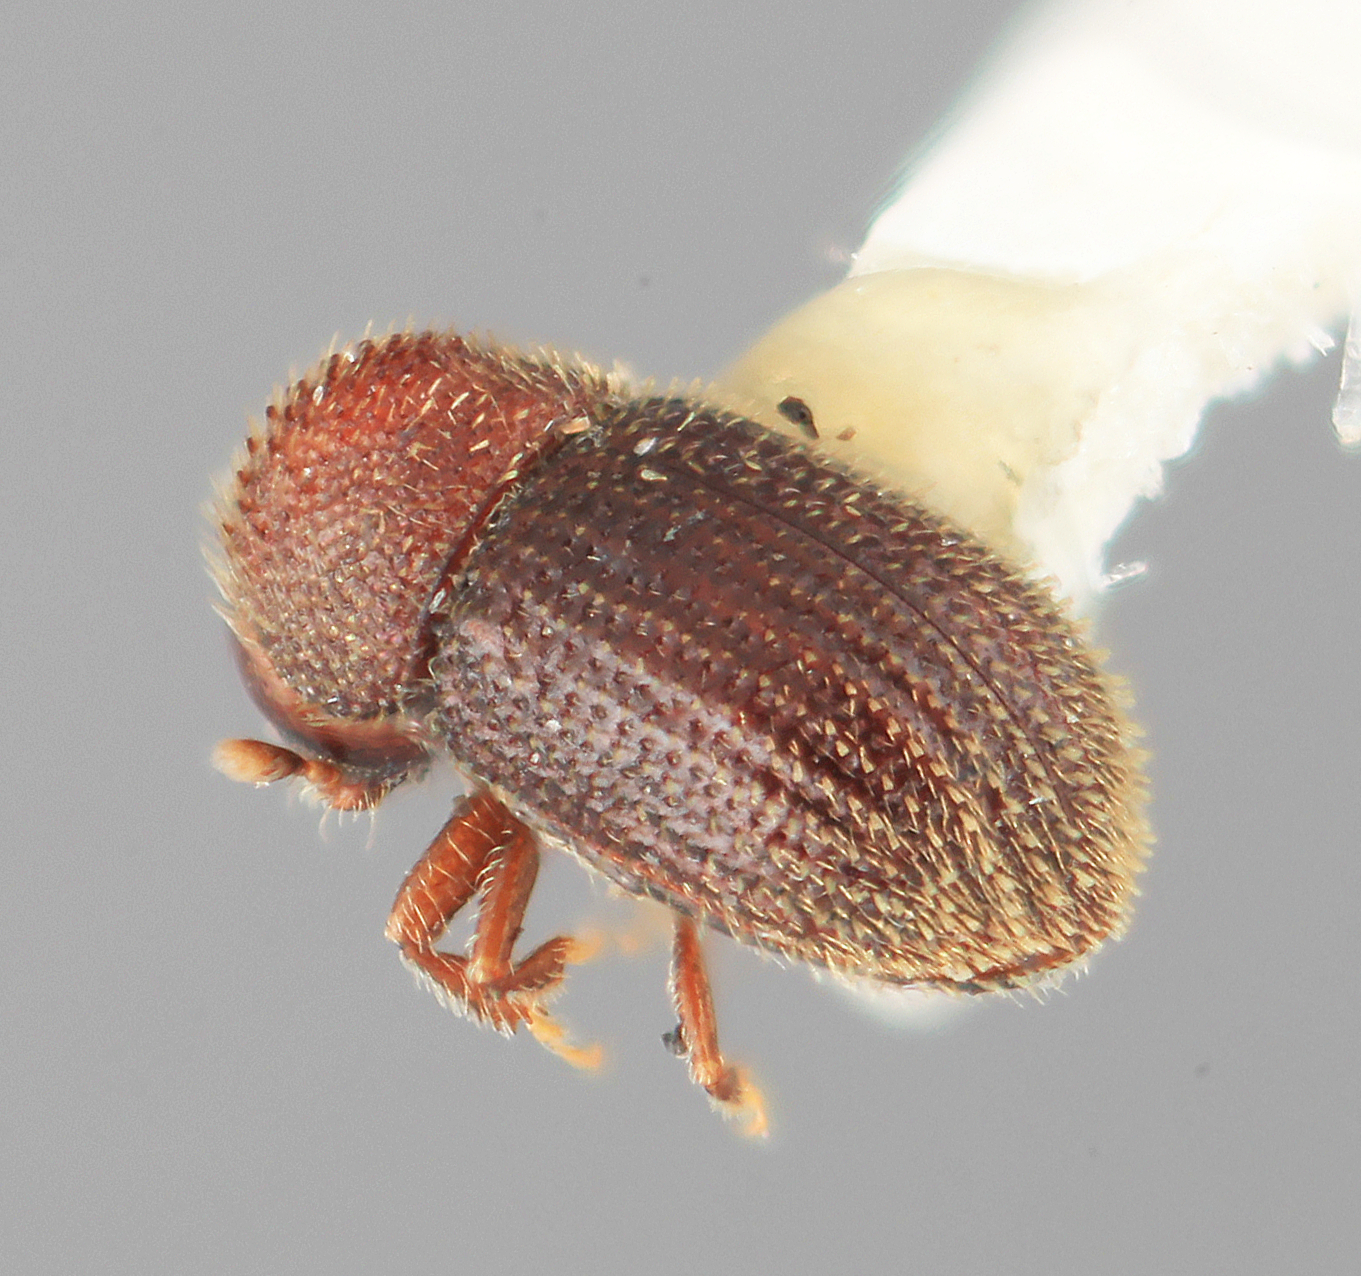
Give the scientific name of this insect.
Hypothenemus ascitus
